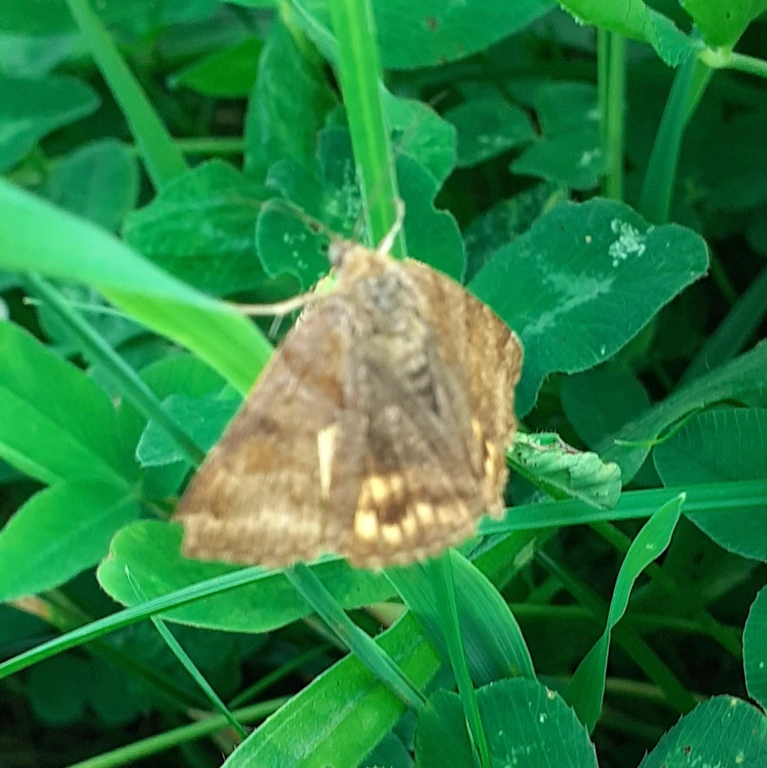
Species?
Euclidia glyphica
